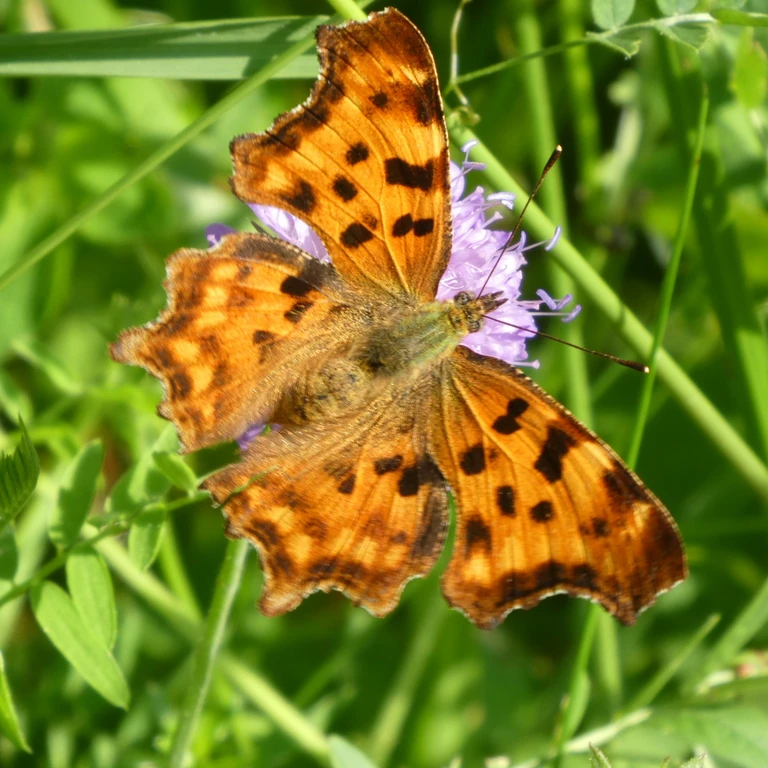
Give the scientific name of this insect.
Polygonia c-album
